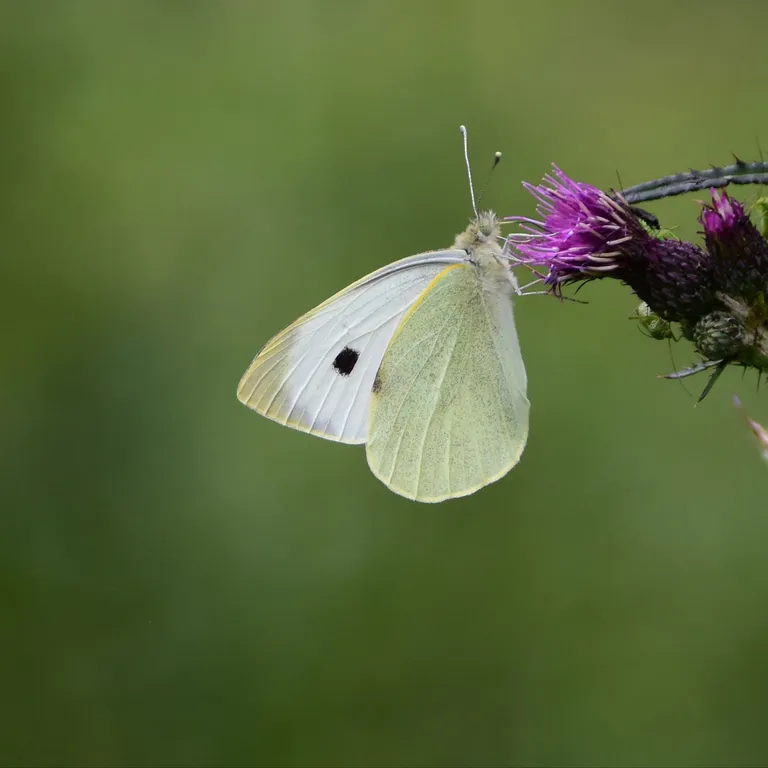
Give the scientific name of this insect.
Pieris brassicae
